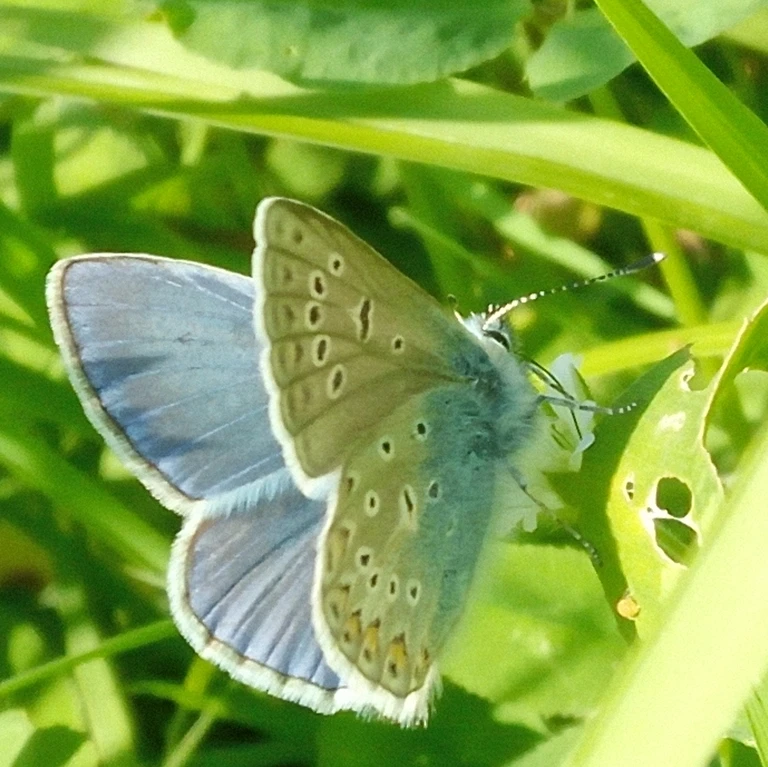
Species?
Polyommatus icarus
